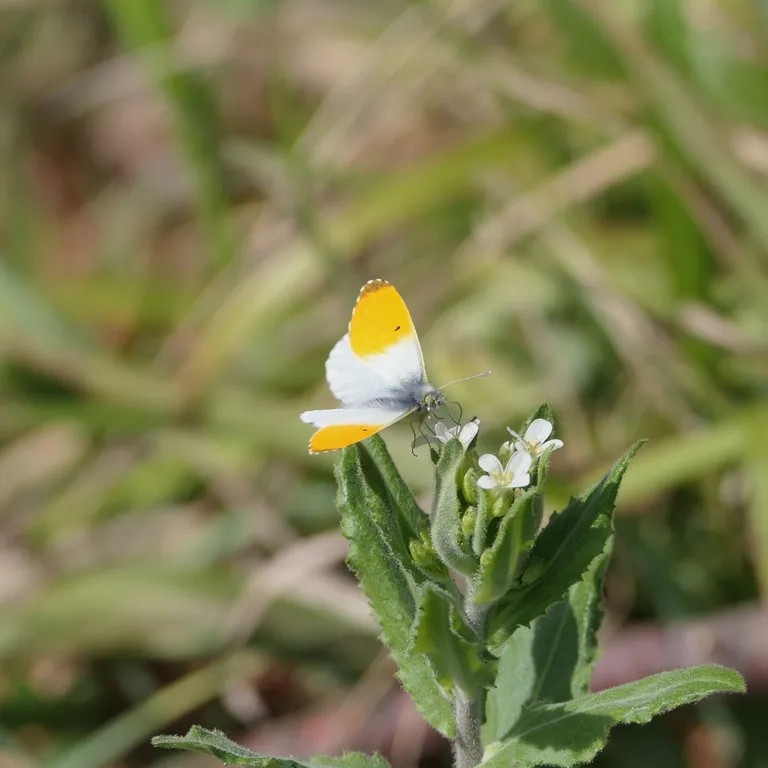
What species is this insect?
Anthocharis cardamines
